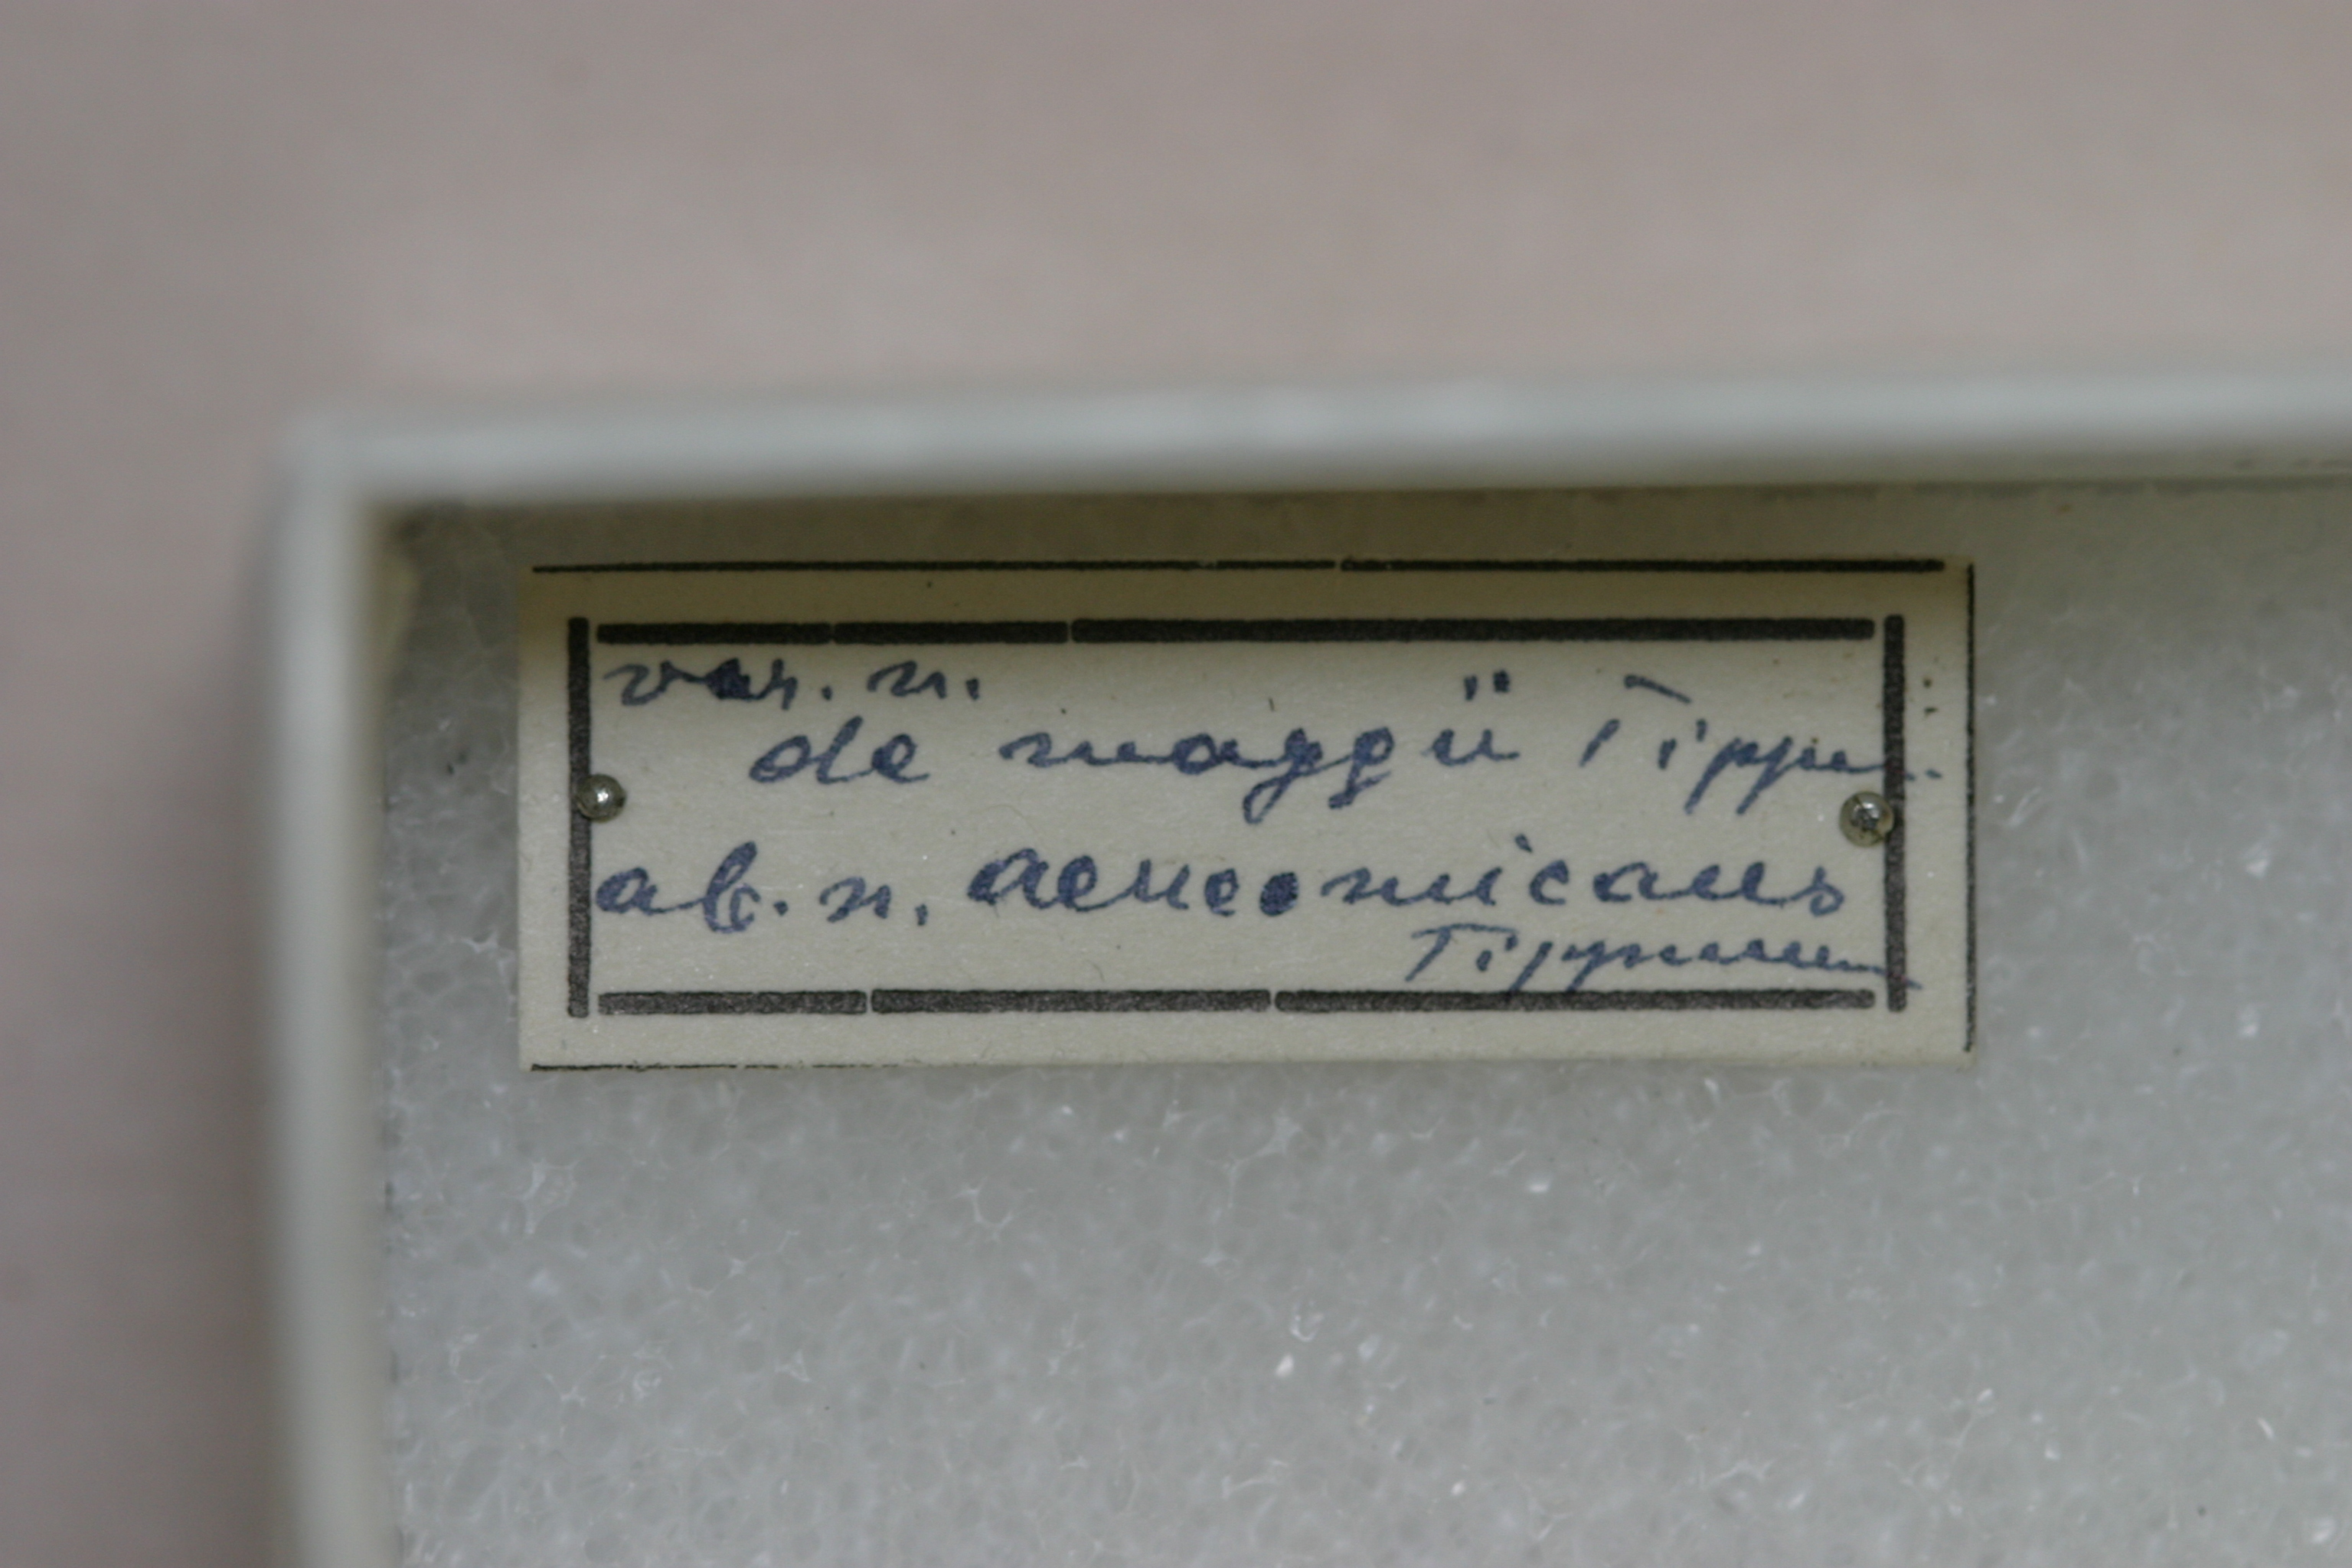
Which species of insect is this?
Rhamnusium bicolor
